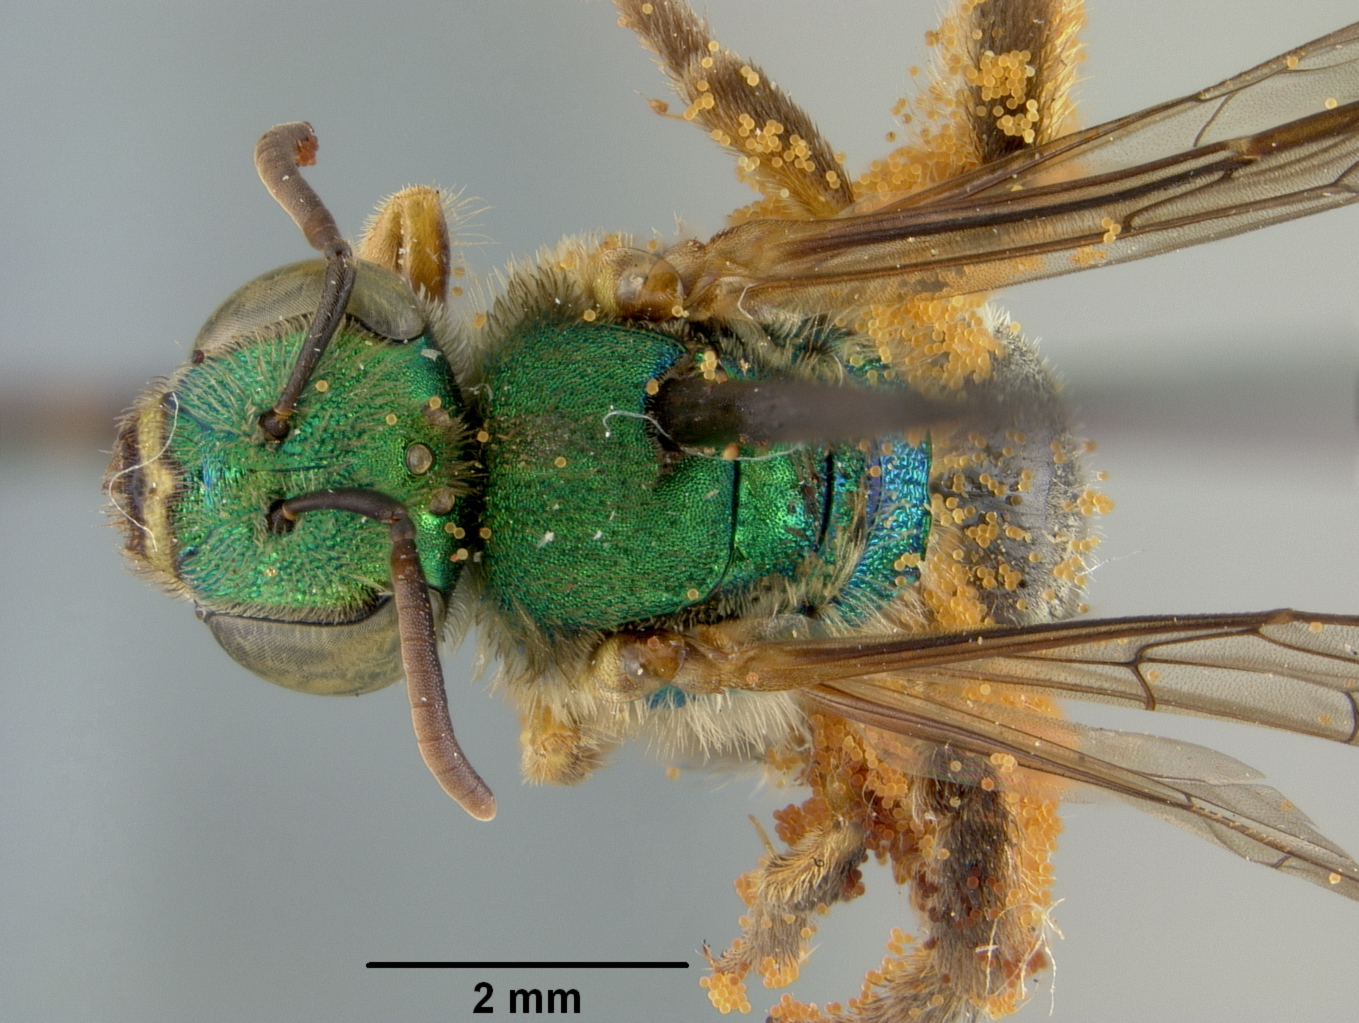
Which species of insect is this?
Agapostemon melanurus
